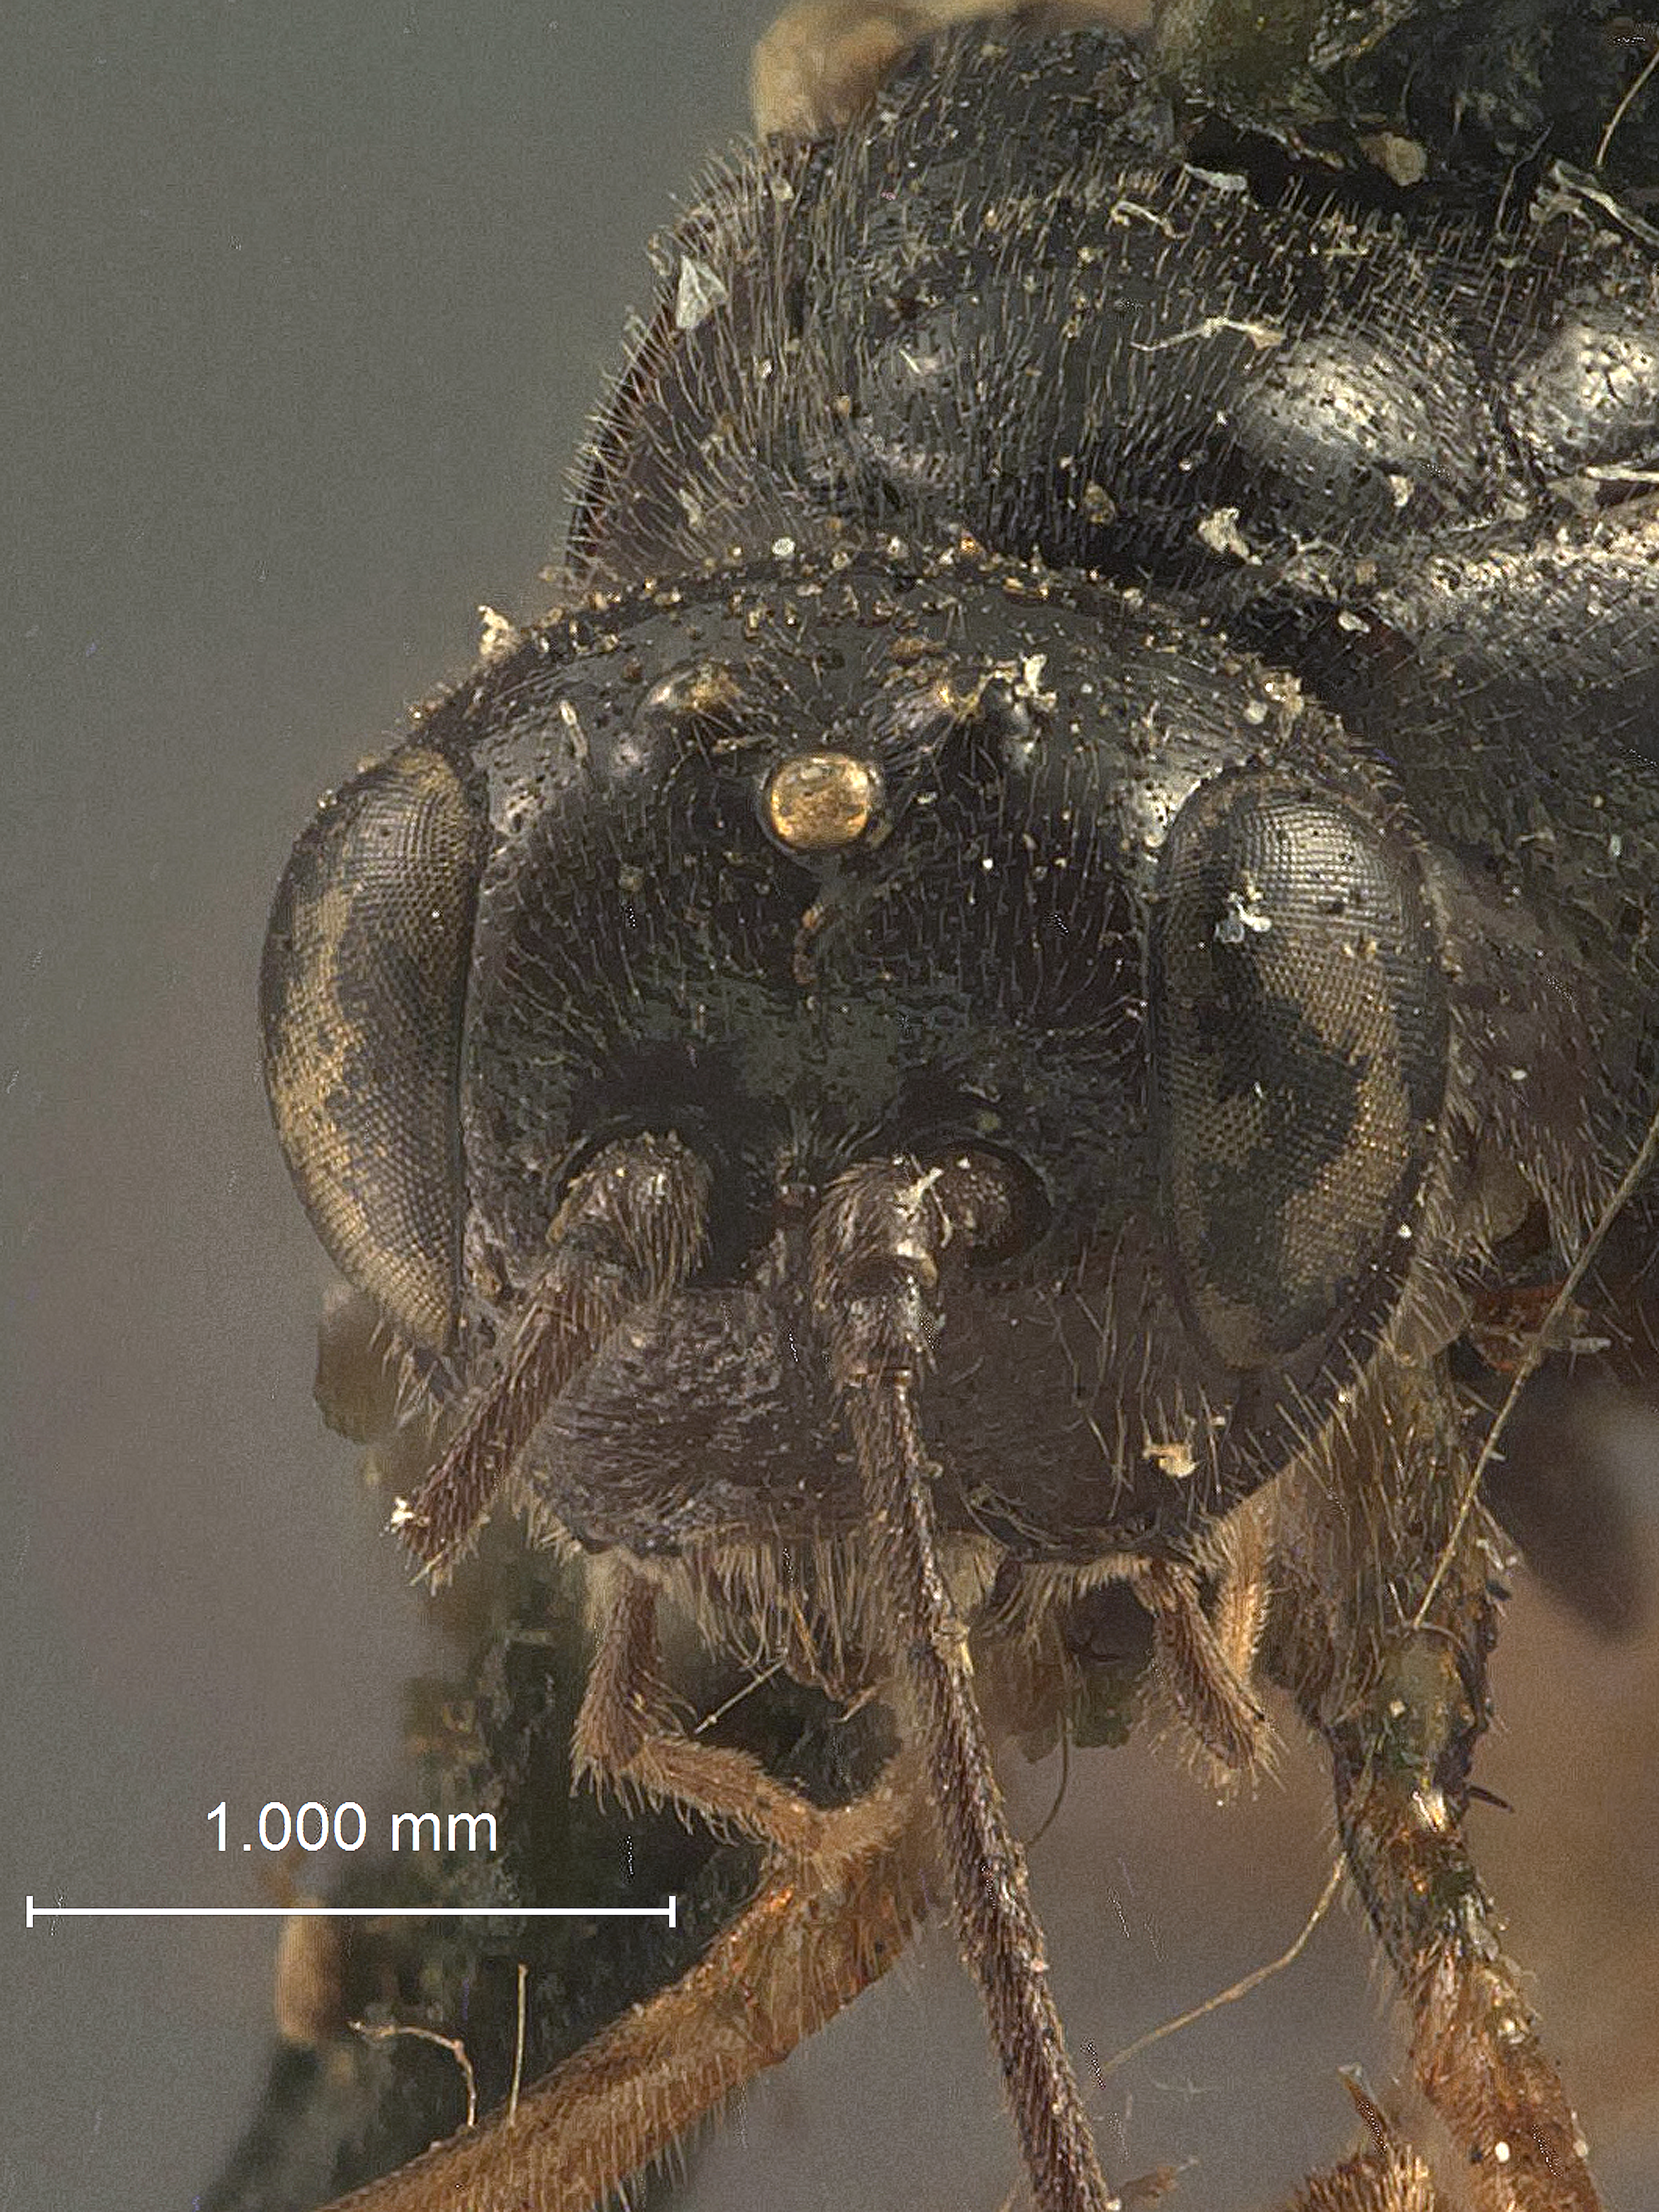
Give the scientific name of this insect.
Xylonomus plesius
